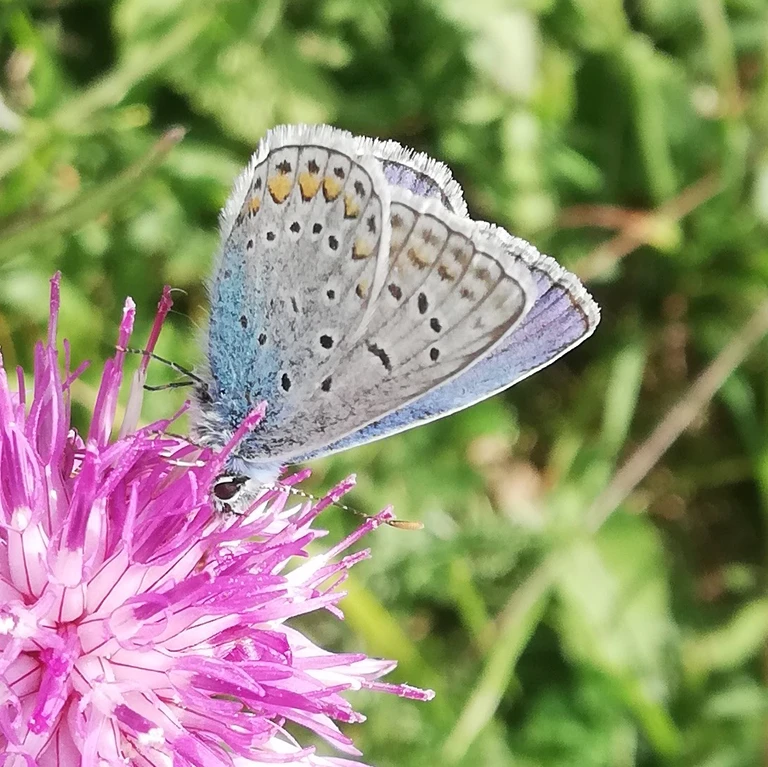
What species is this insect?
Polyommatus icarus
